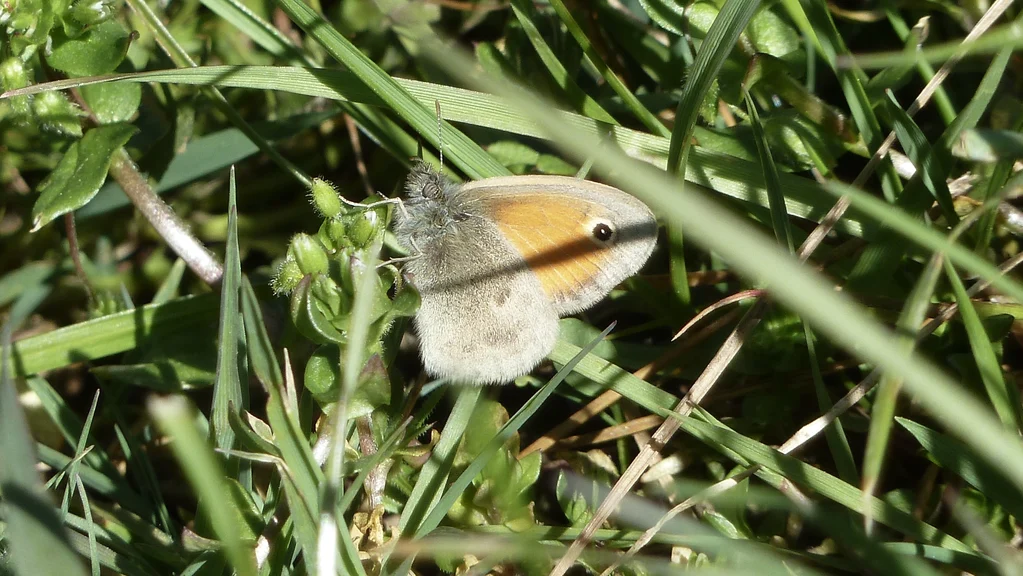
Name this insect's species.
Coenonympha pamphilus
